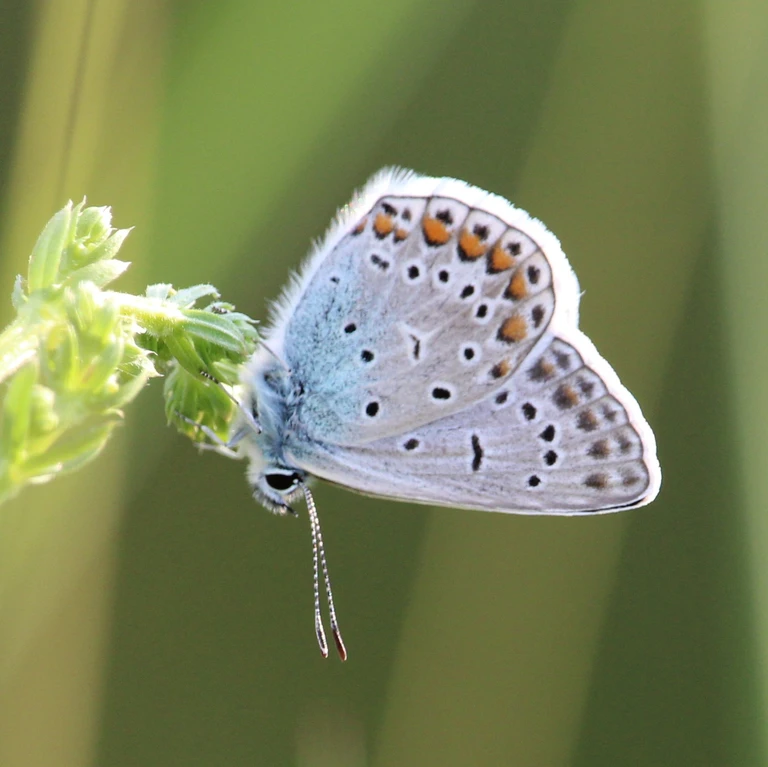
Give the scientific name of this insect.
Polyommatus icarus
